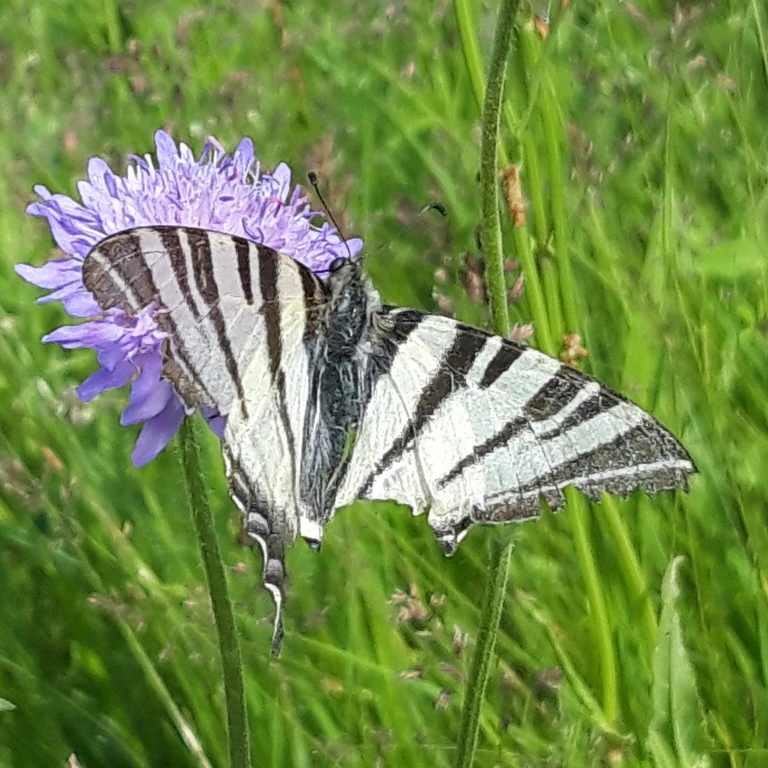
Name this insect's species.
Iphiclides podalirius
